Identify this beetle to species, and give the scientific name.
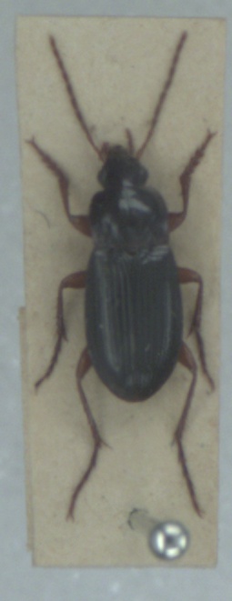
Calathus erratus
